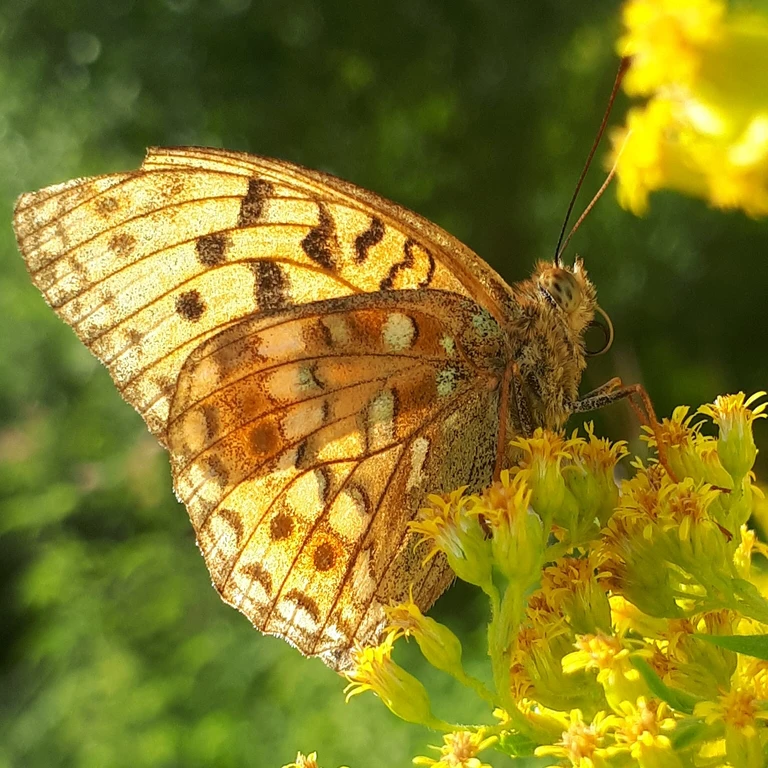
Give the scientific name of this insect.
Fabriciana adippe
